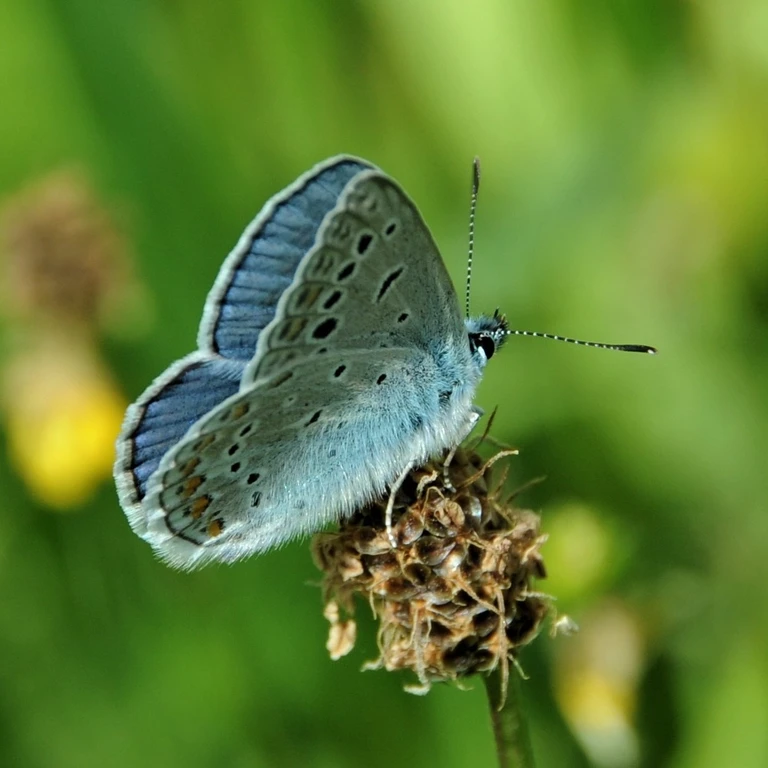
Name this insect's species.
Polyommatus icarus
